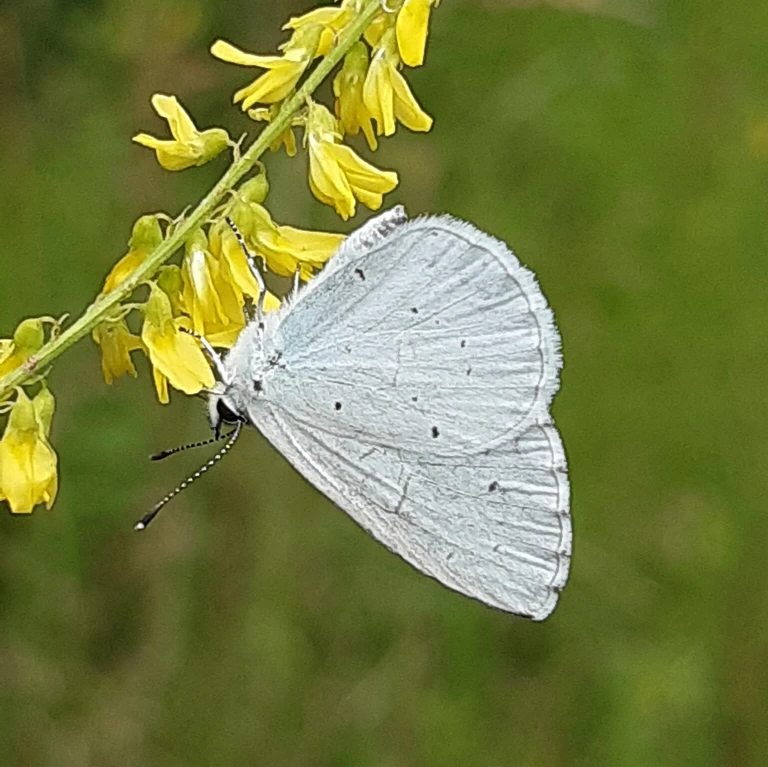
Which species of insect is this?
Celastrina argiolus
